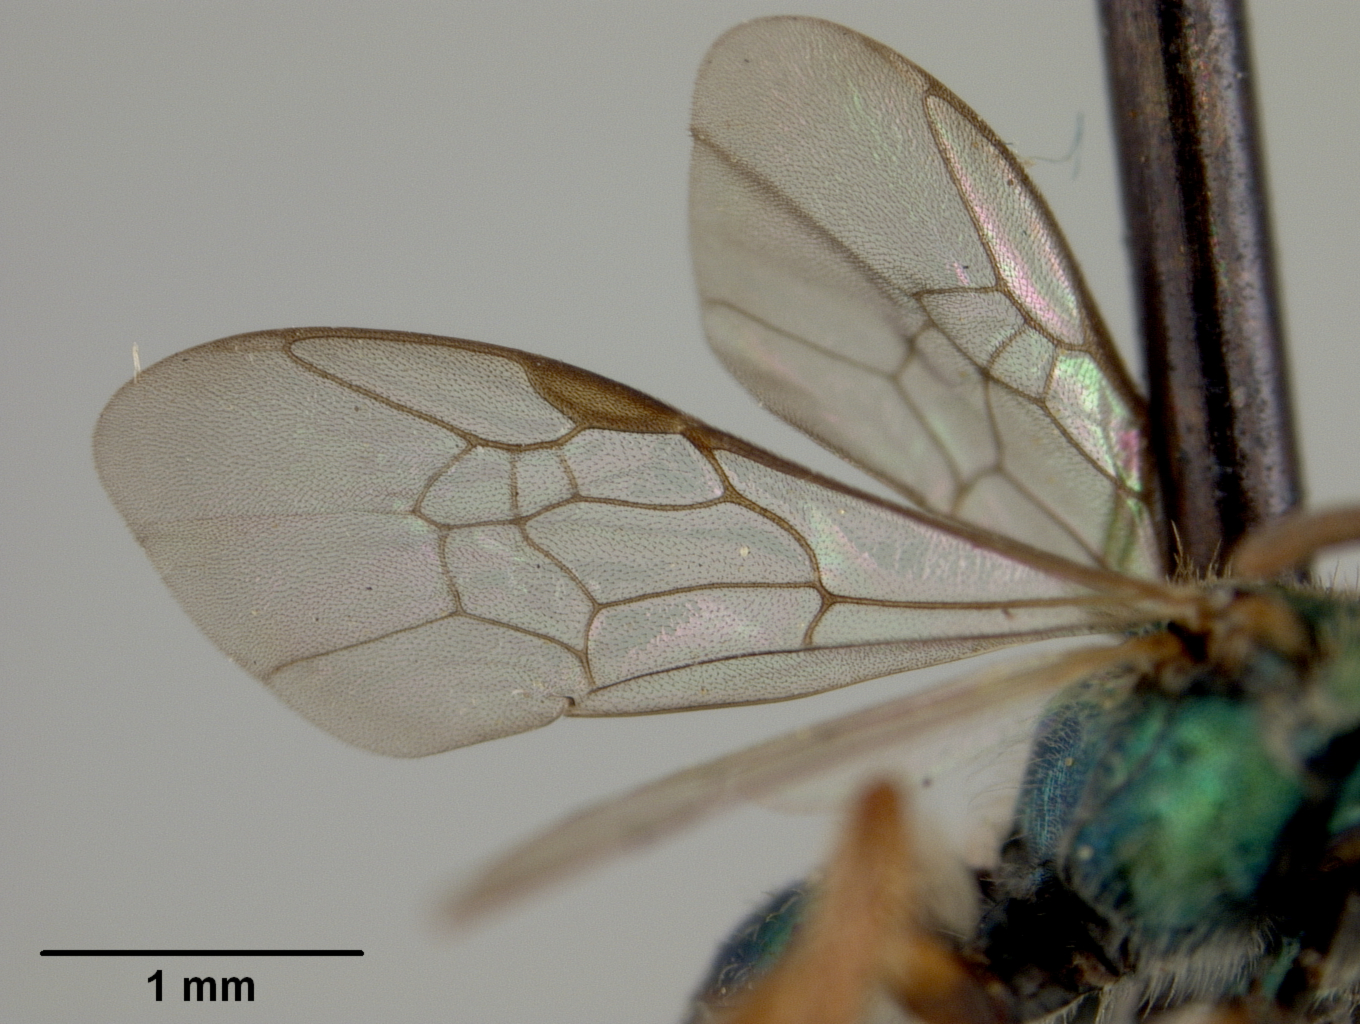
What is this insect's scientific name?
Augochlora centralicola
